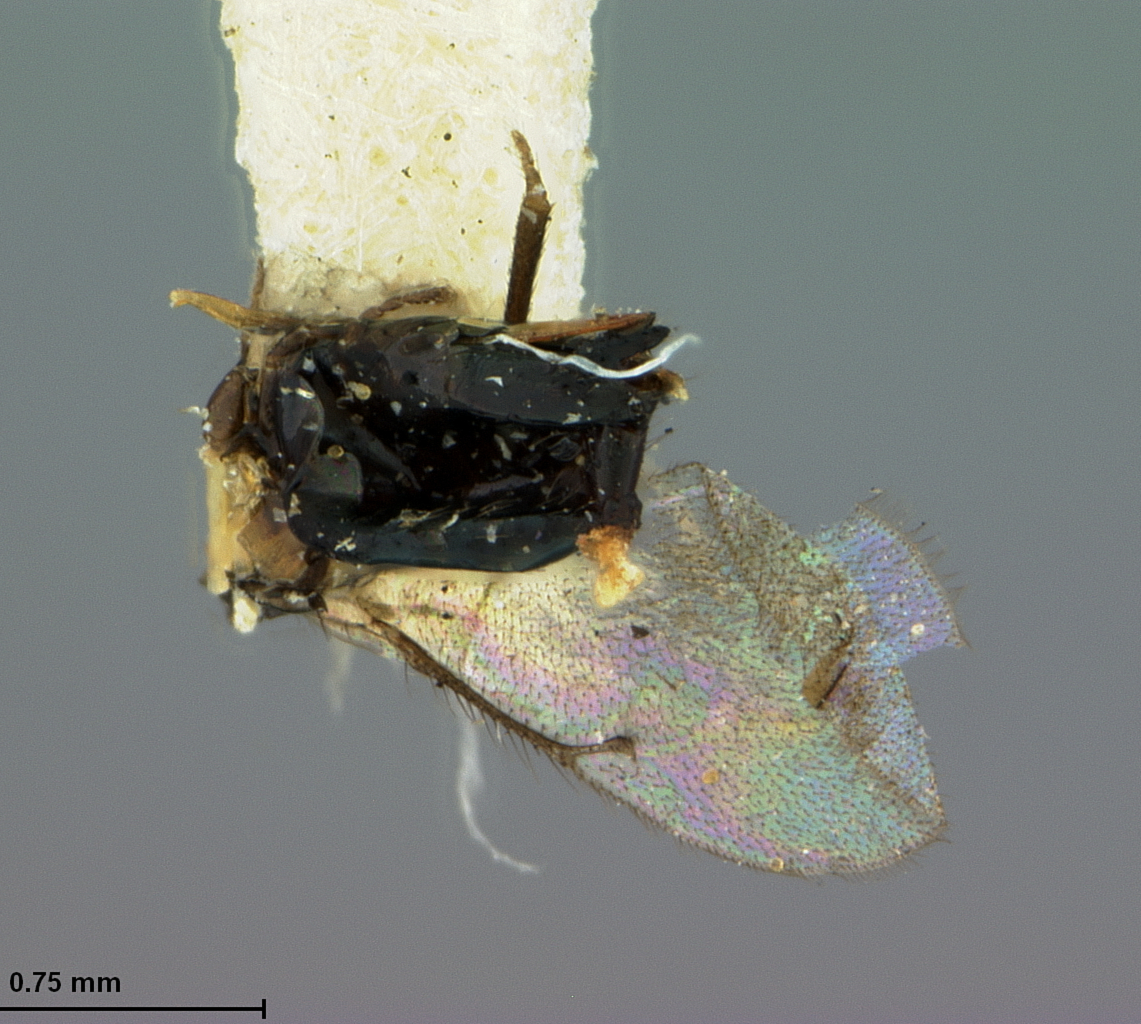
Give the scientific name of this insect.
Tetrastichus anthracinus
